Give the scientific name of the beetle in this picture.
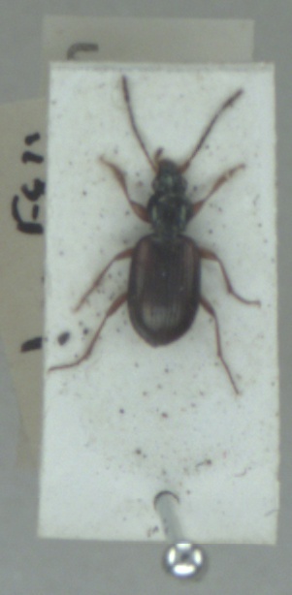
Bembidion tetracolum
